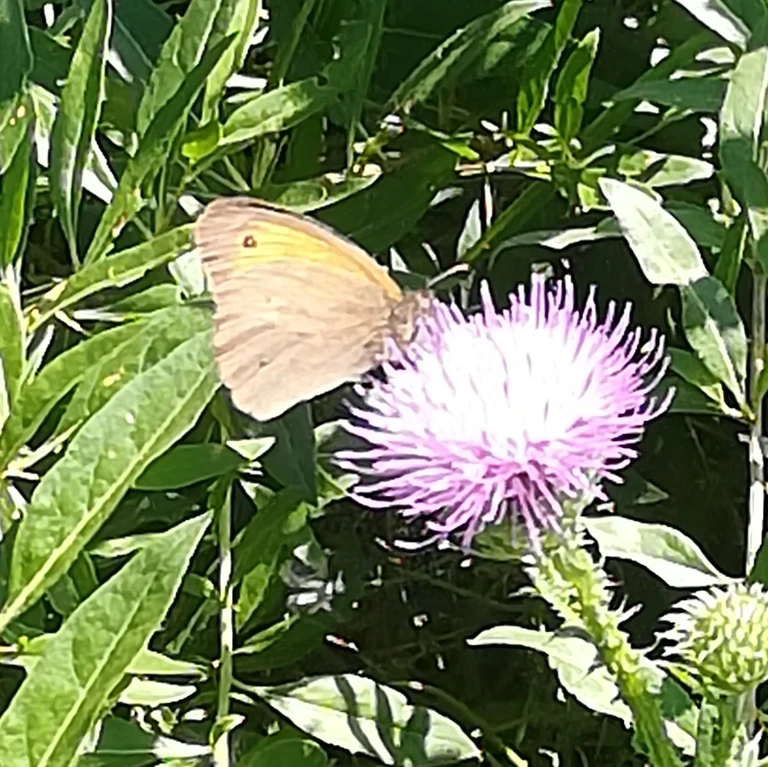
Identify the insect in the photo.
Maniola jurtina
